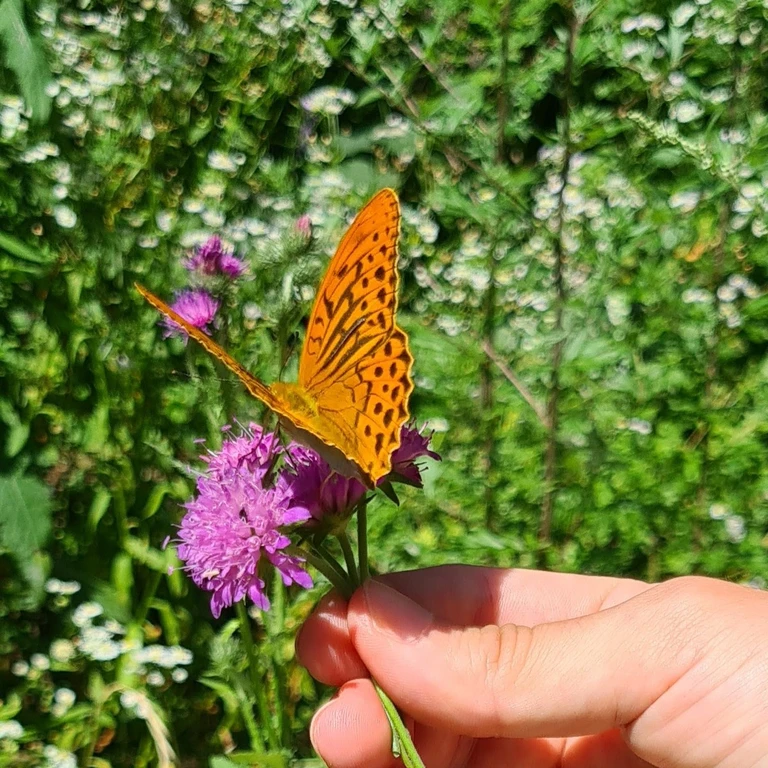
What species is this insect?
Argynnis paphia
